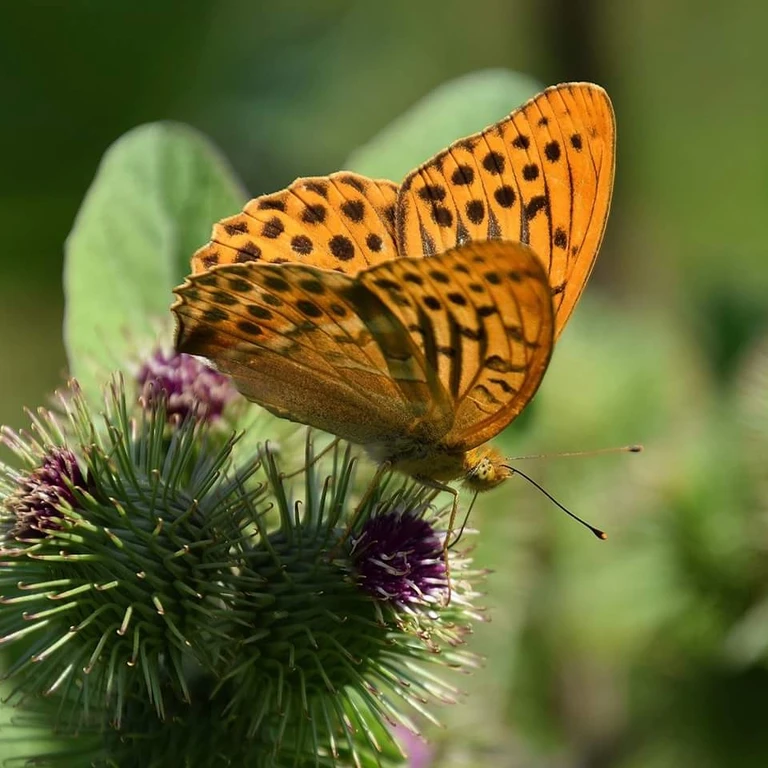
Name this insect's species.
Argynnis paphia
